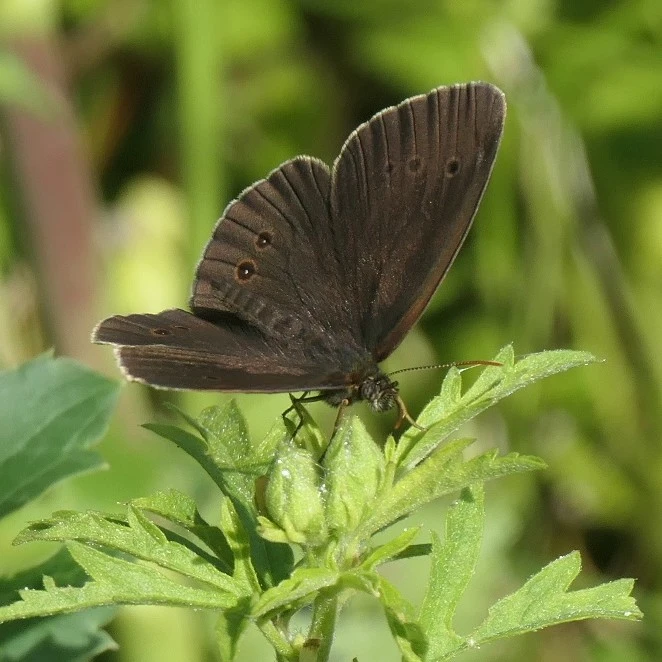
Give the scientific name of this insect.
Aphantopus hyperantus
